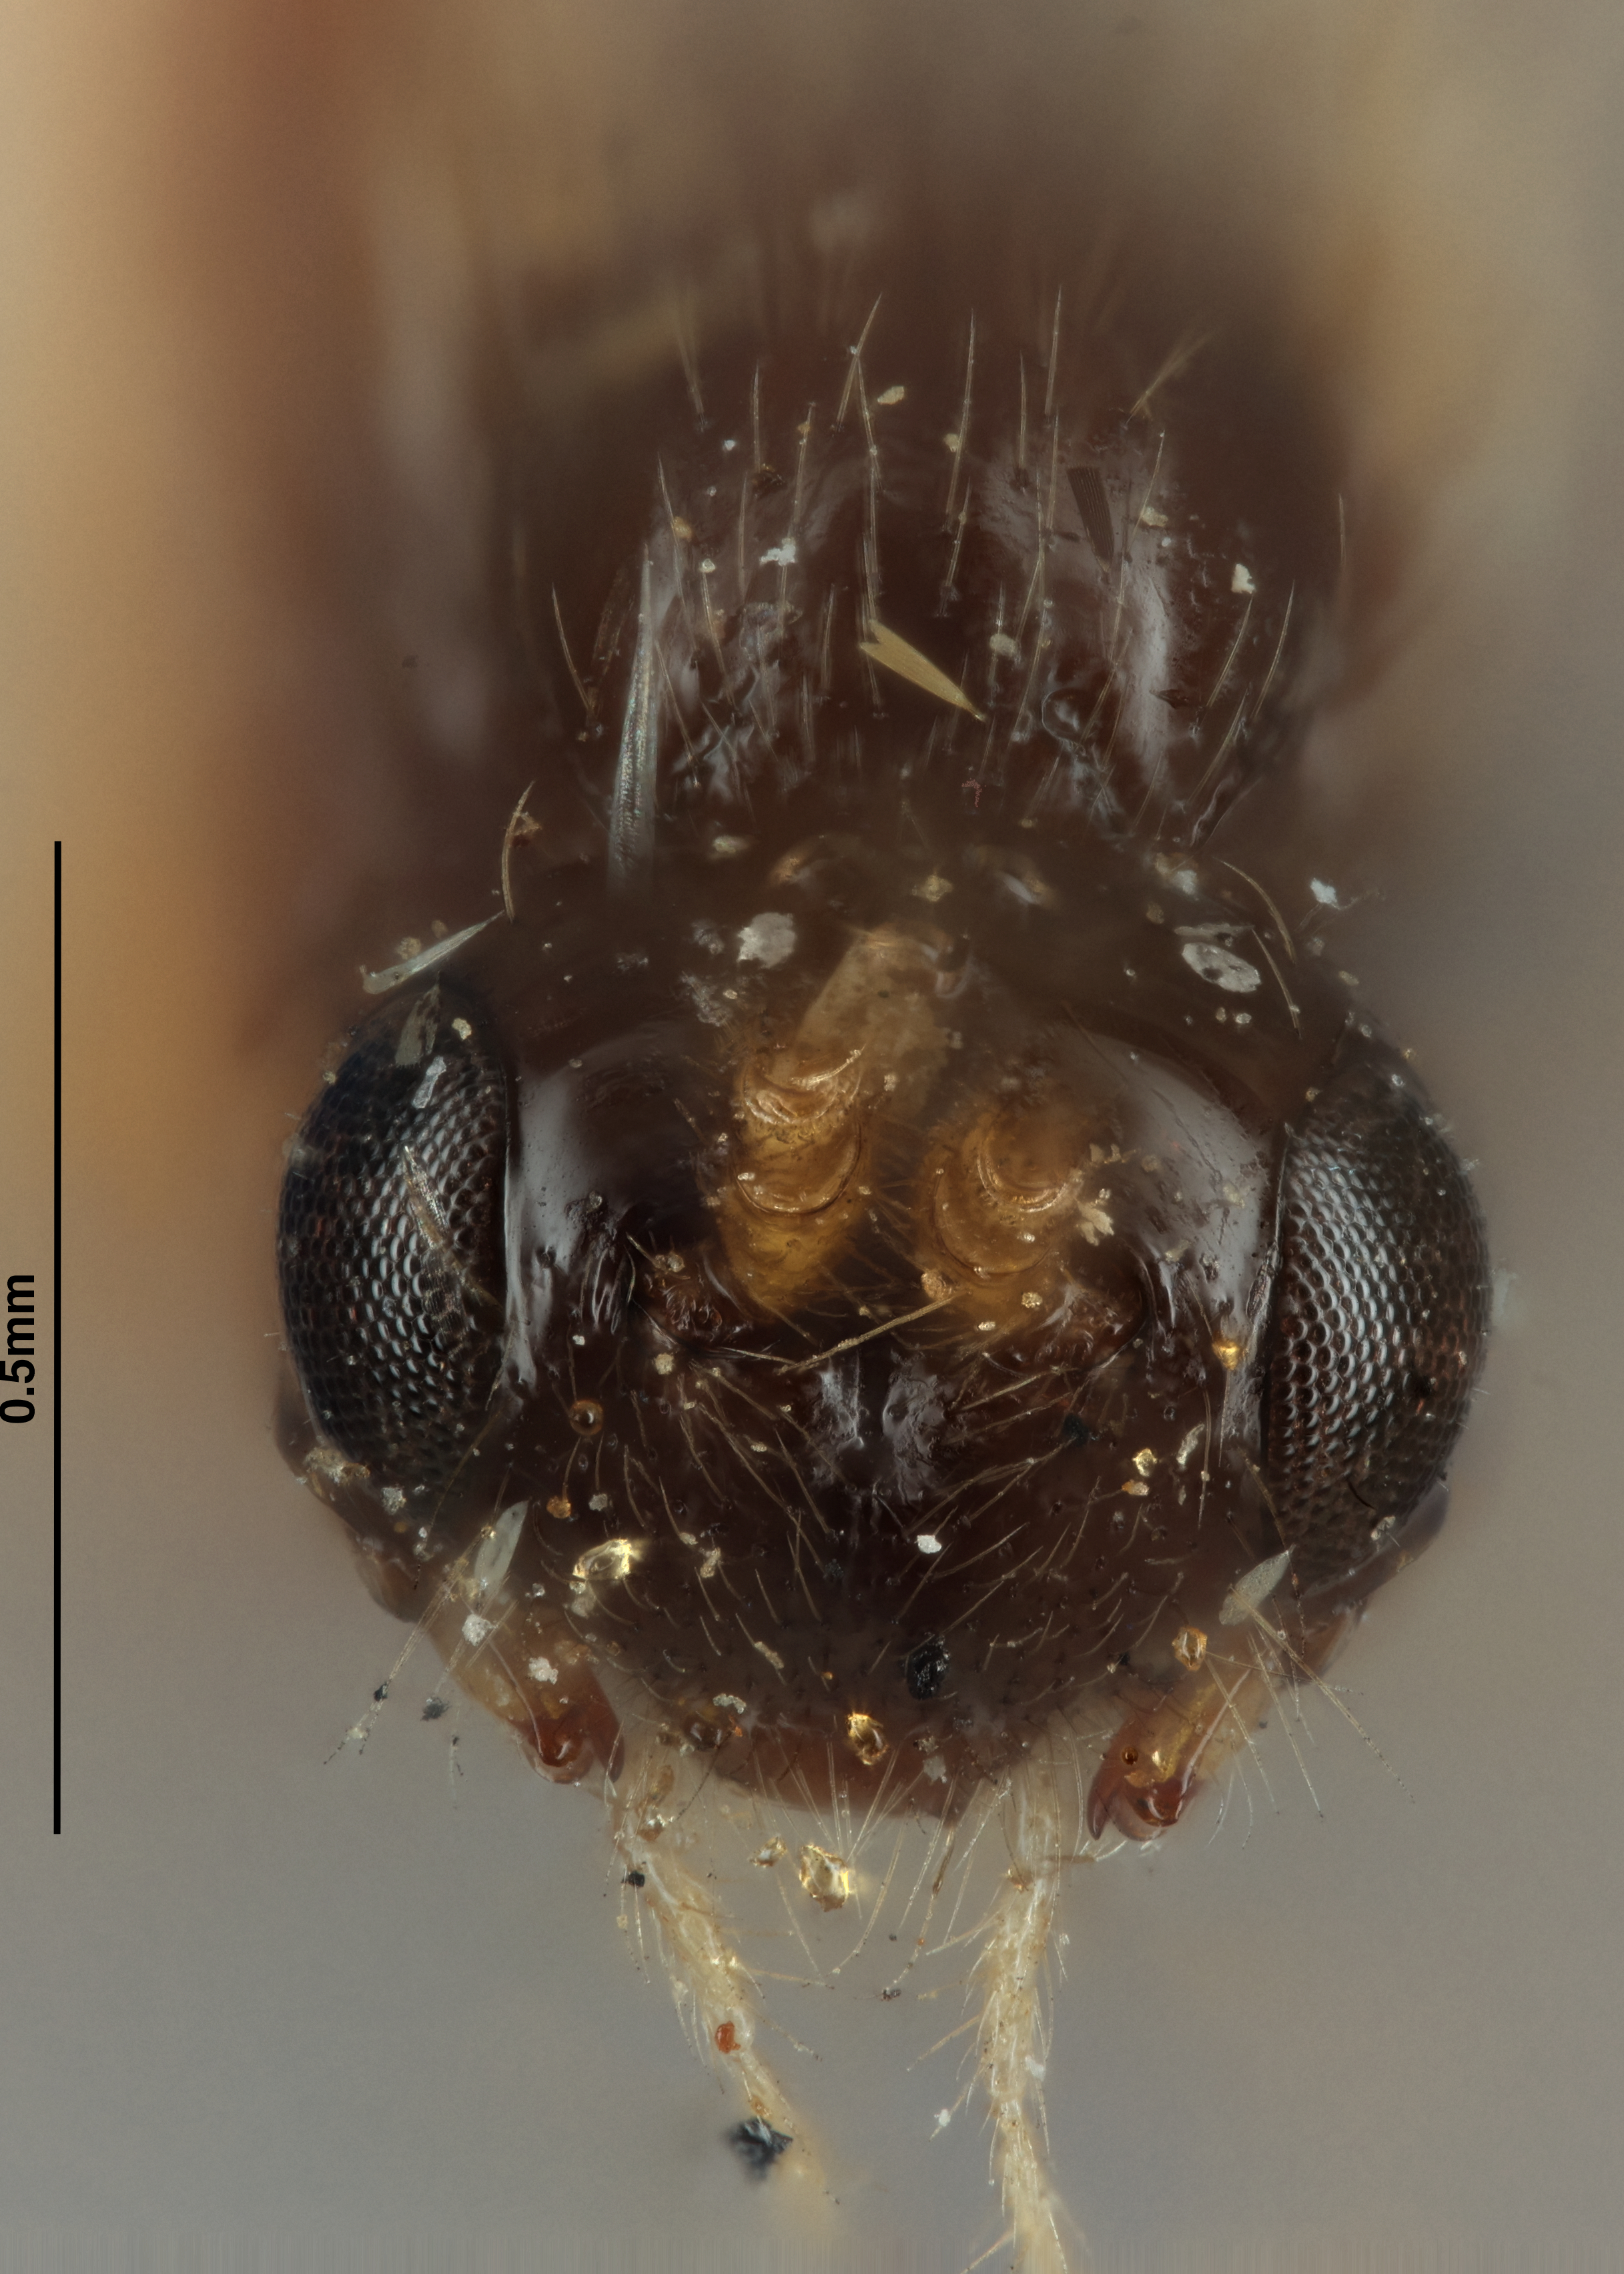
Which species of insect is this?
Synaldis sensillosa
